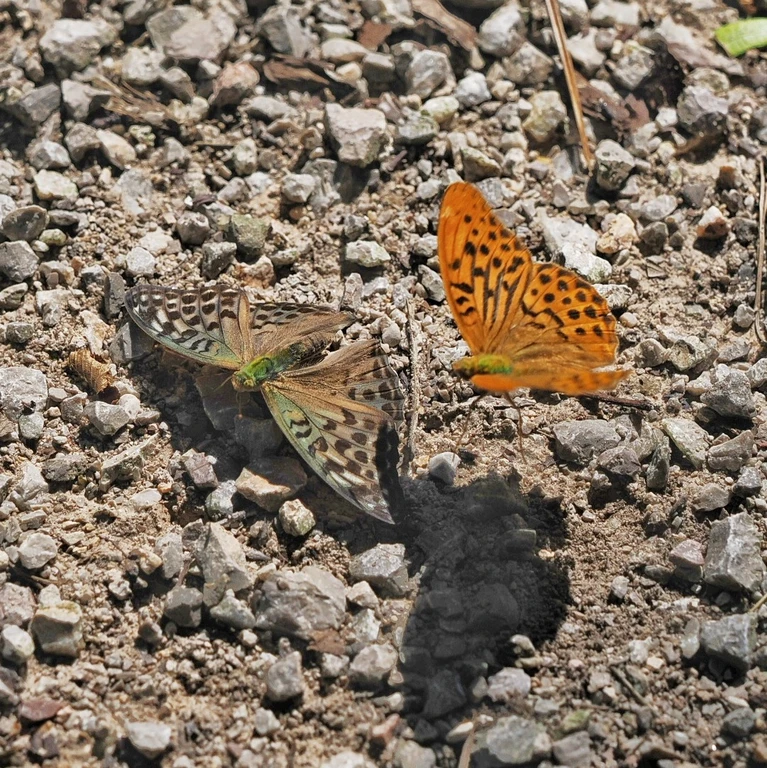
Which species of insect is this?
Argynnis paphia
